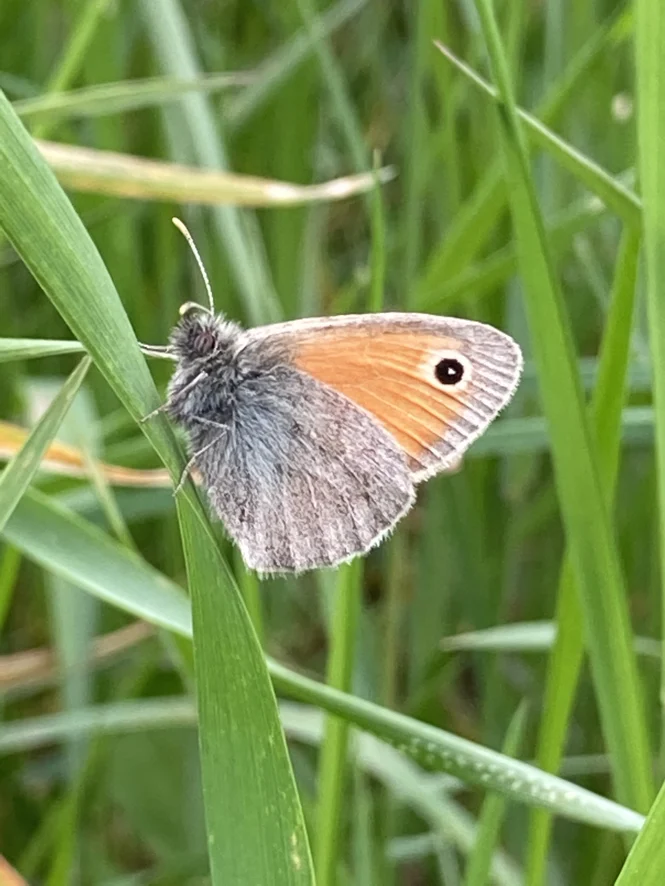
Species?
Coenonympha pamphilus
